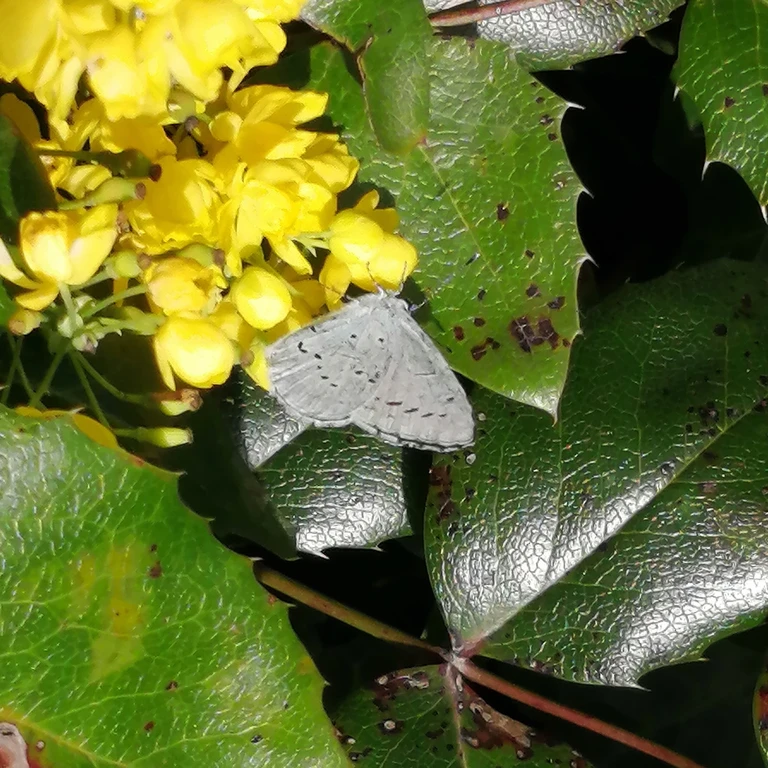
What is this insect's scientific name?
Celastrina argiolus
